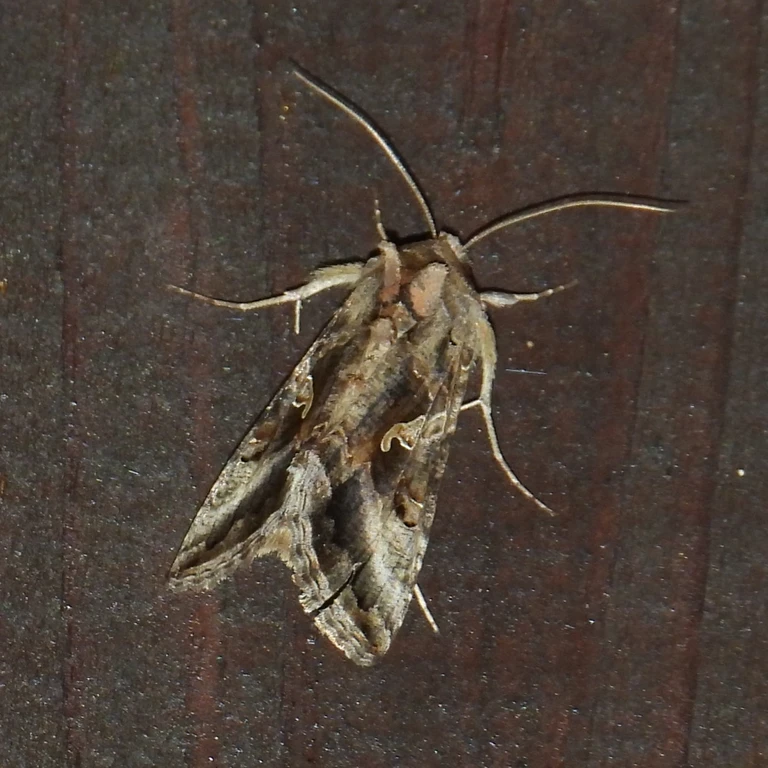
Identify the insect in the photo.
Autographa gamma
